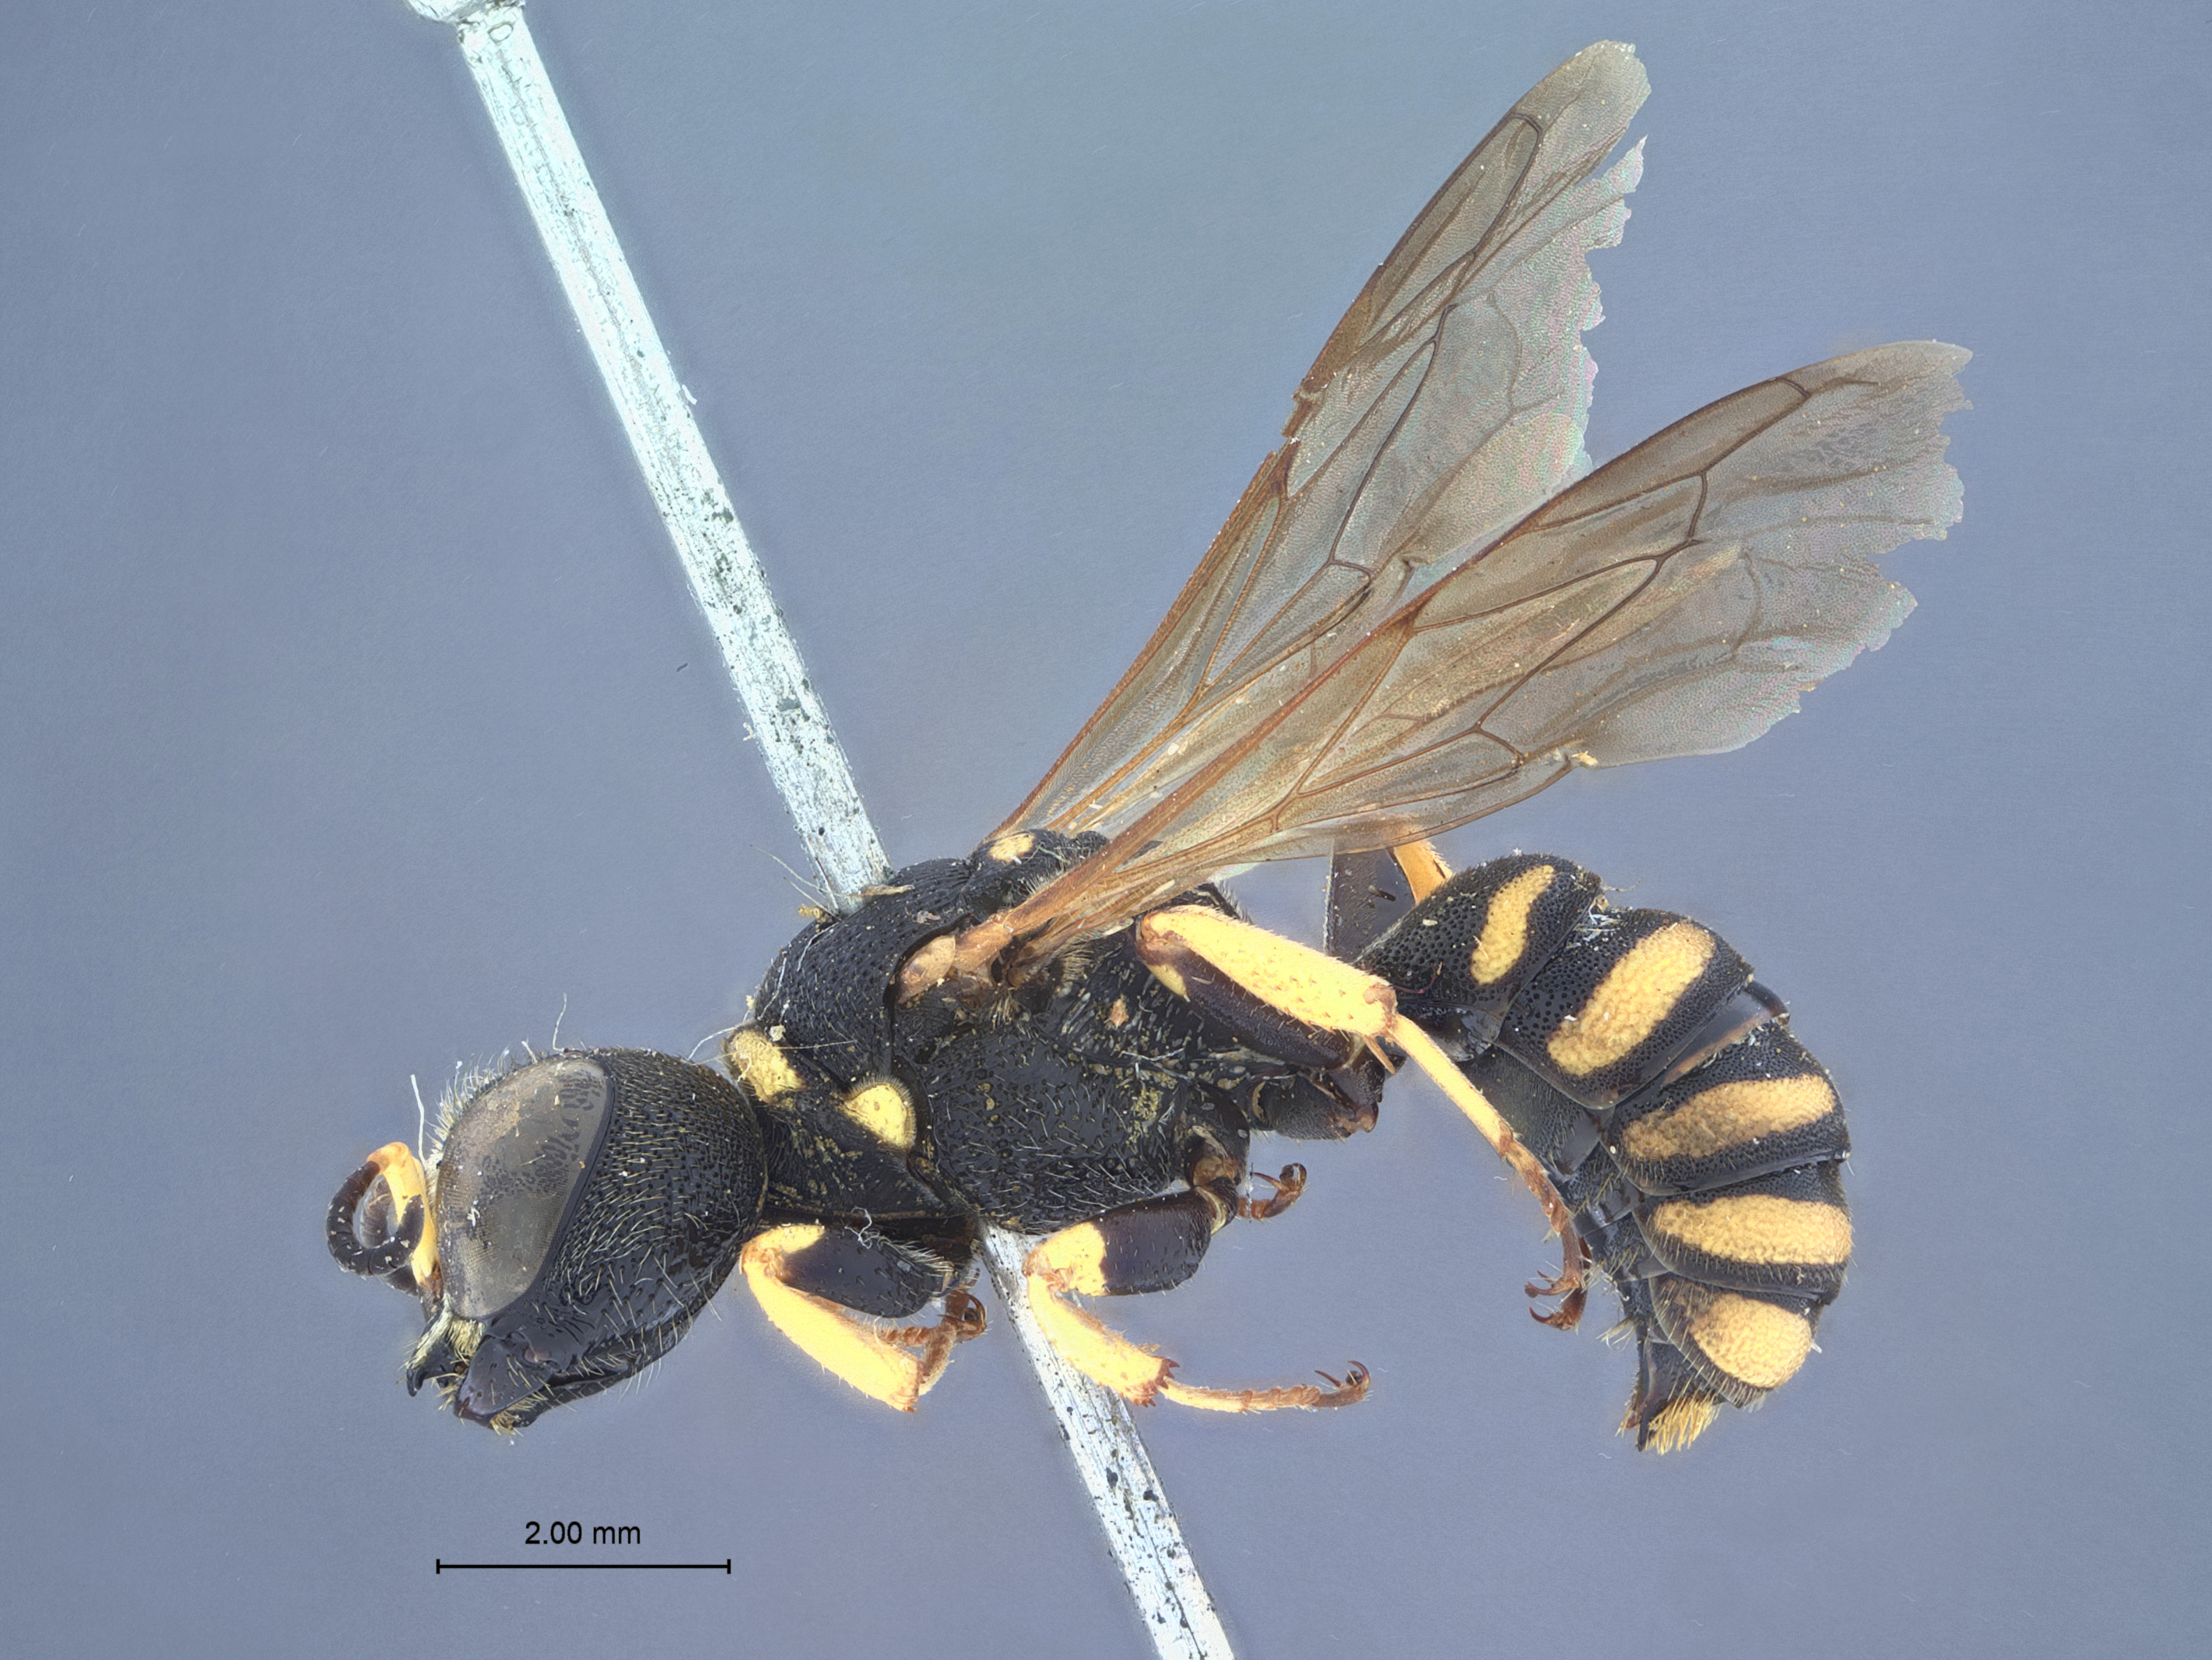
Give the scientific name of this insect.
Crabro townsendi
